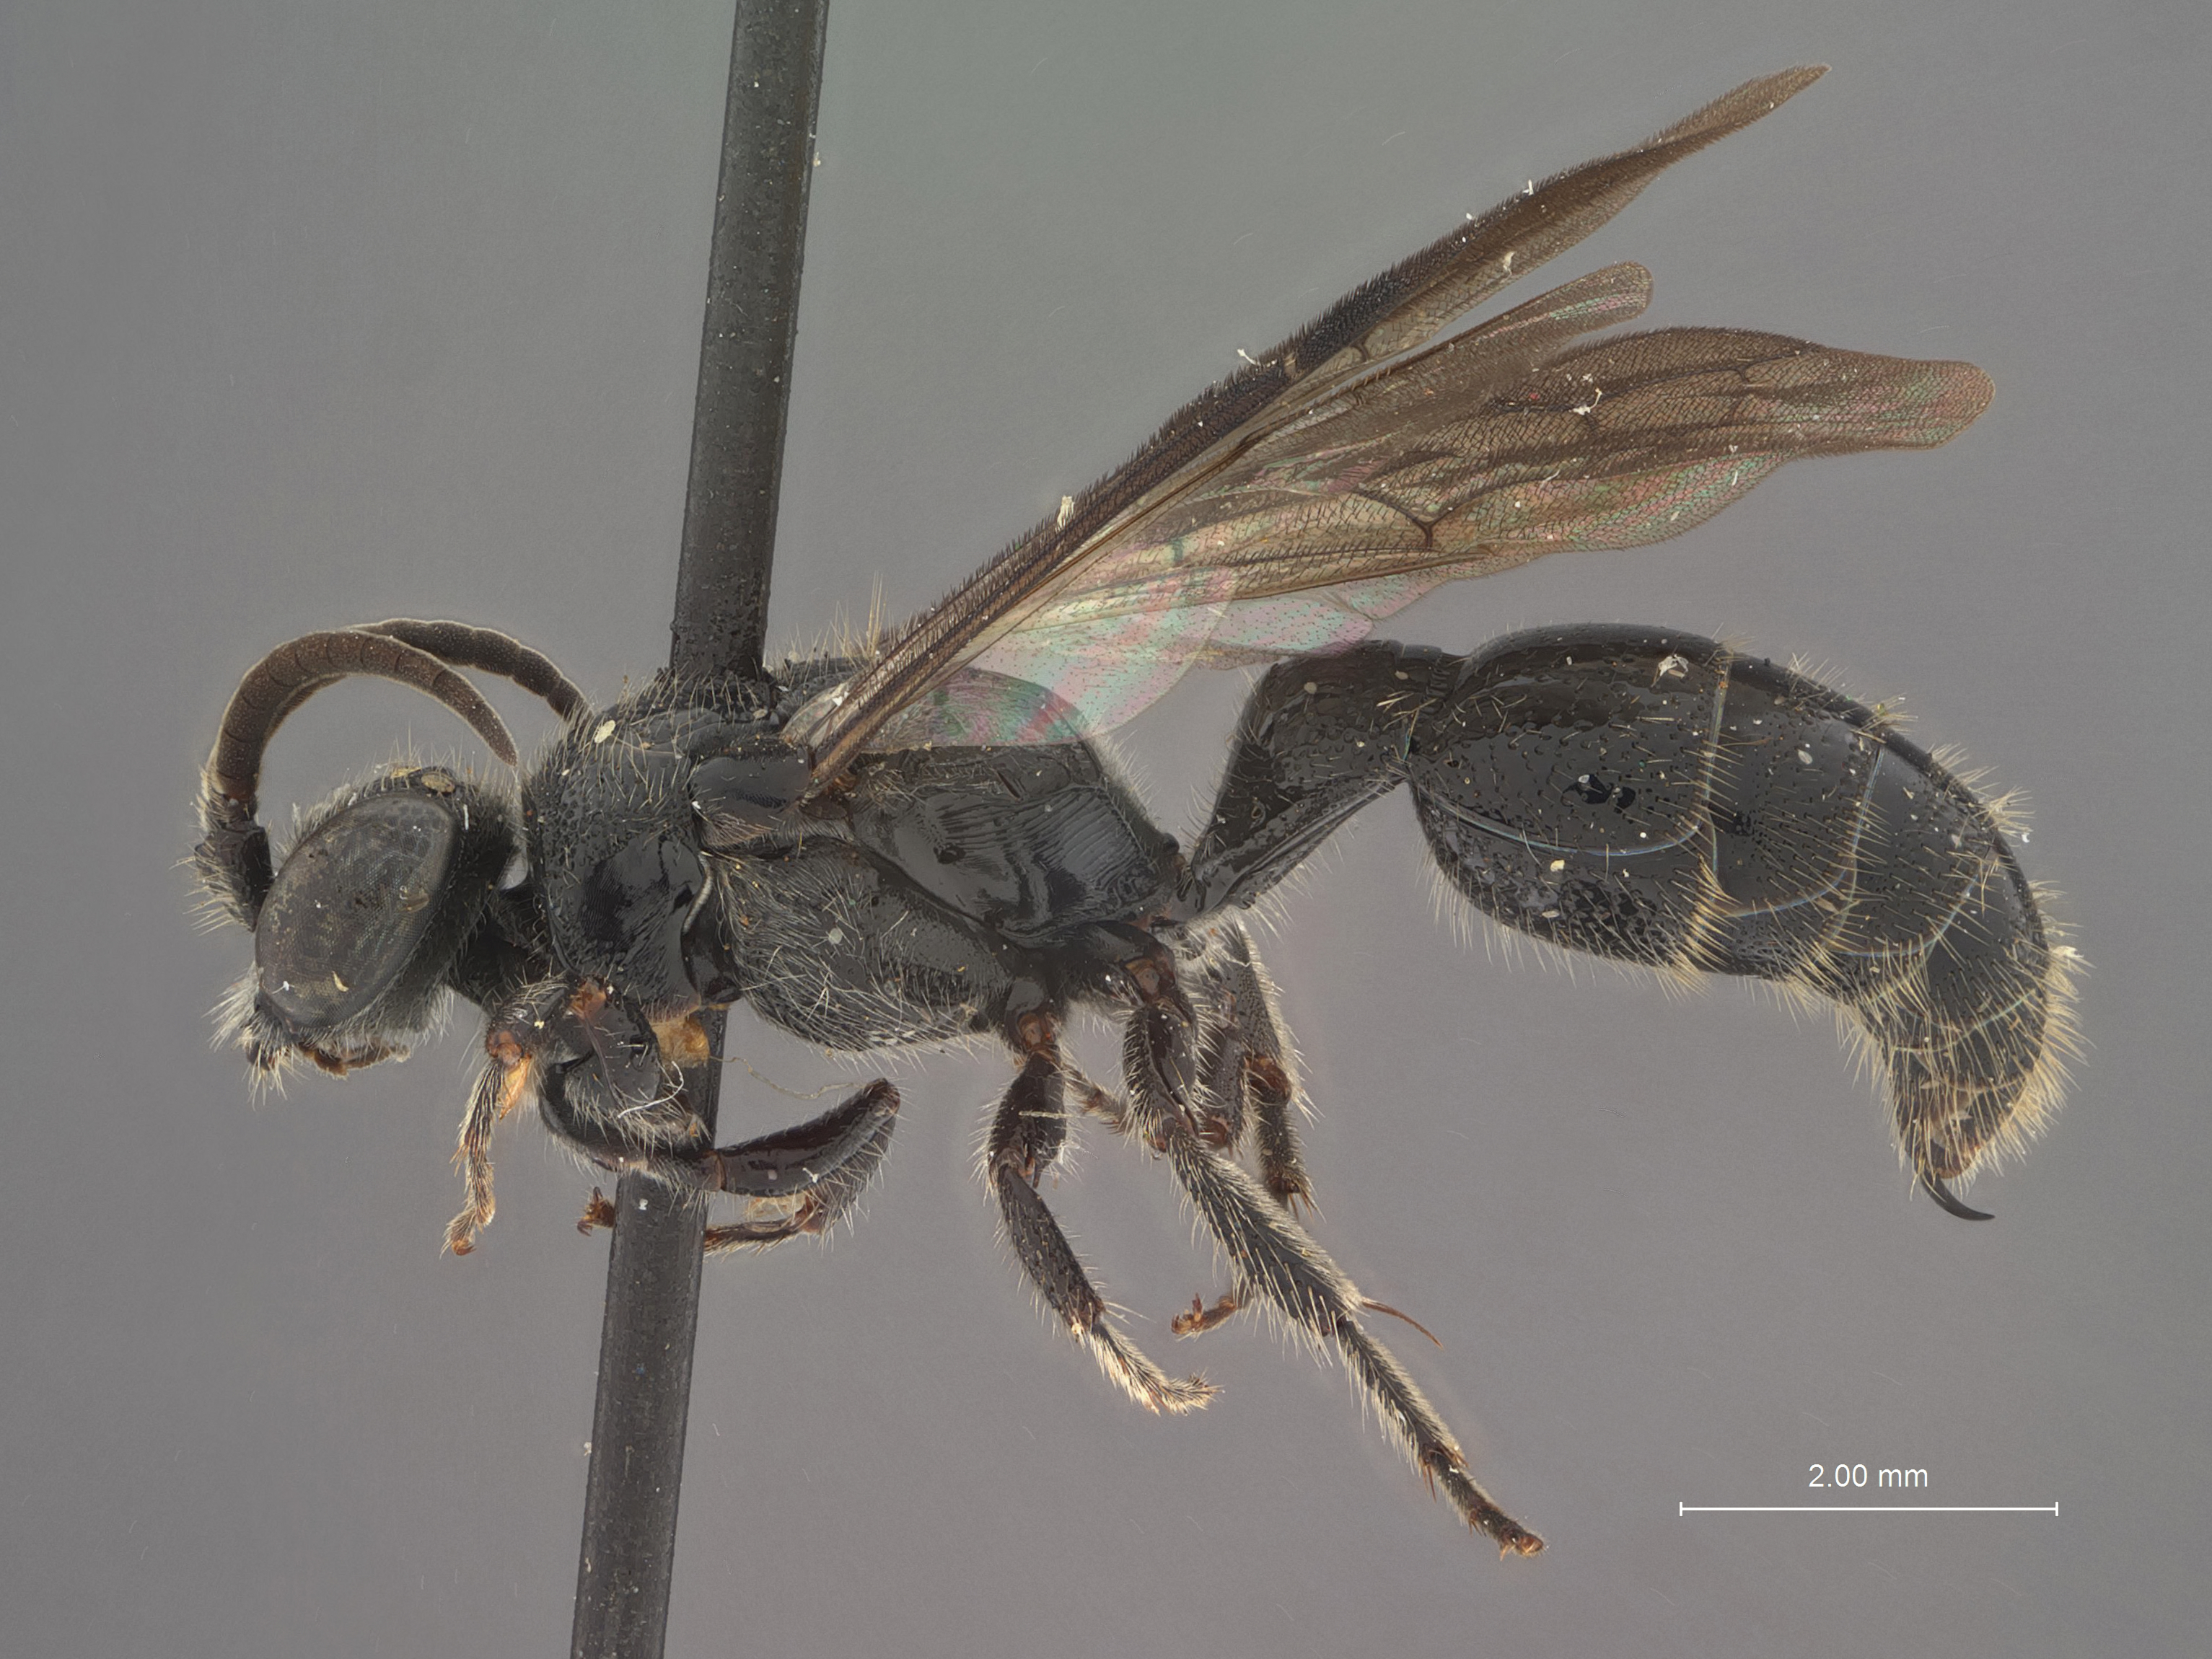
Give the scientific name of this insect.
Tiphia mallochi
